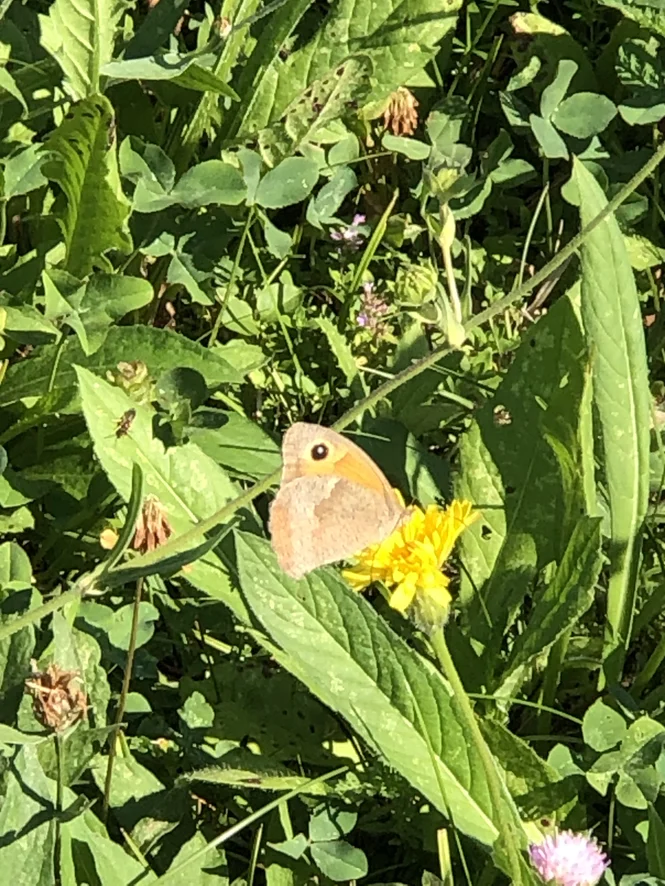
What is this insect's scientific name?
Maniola jurtina
